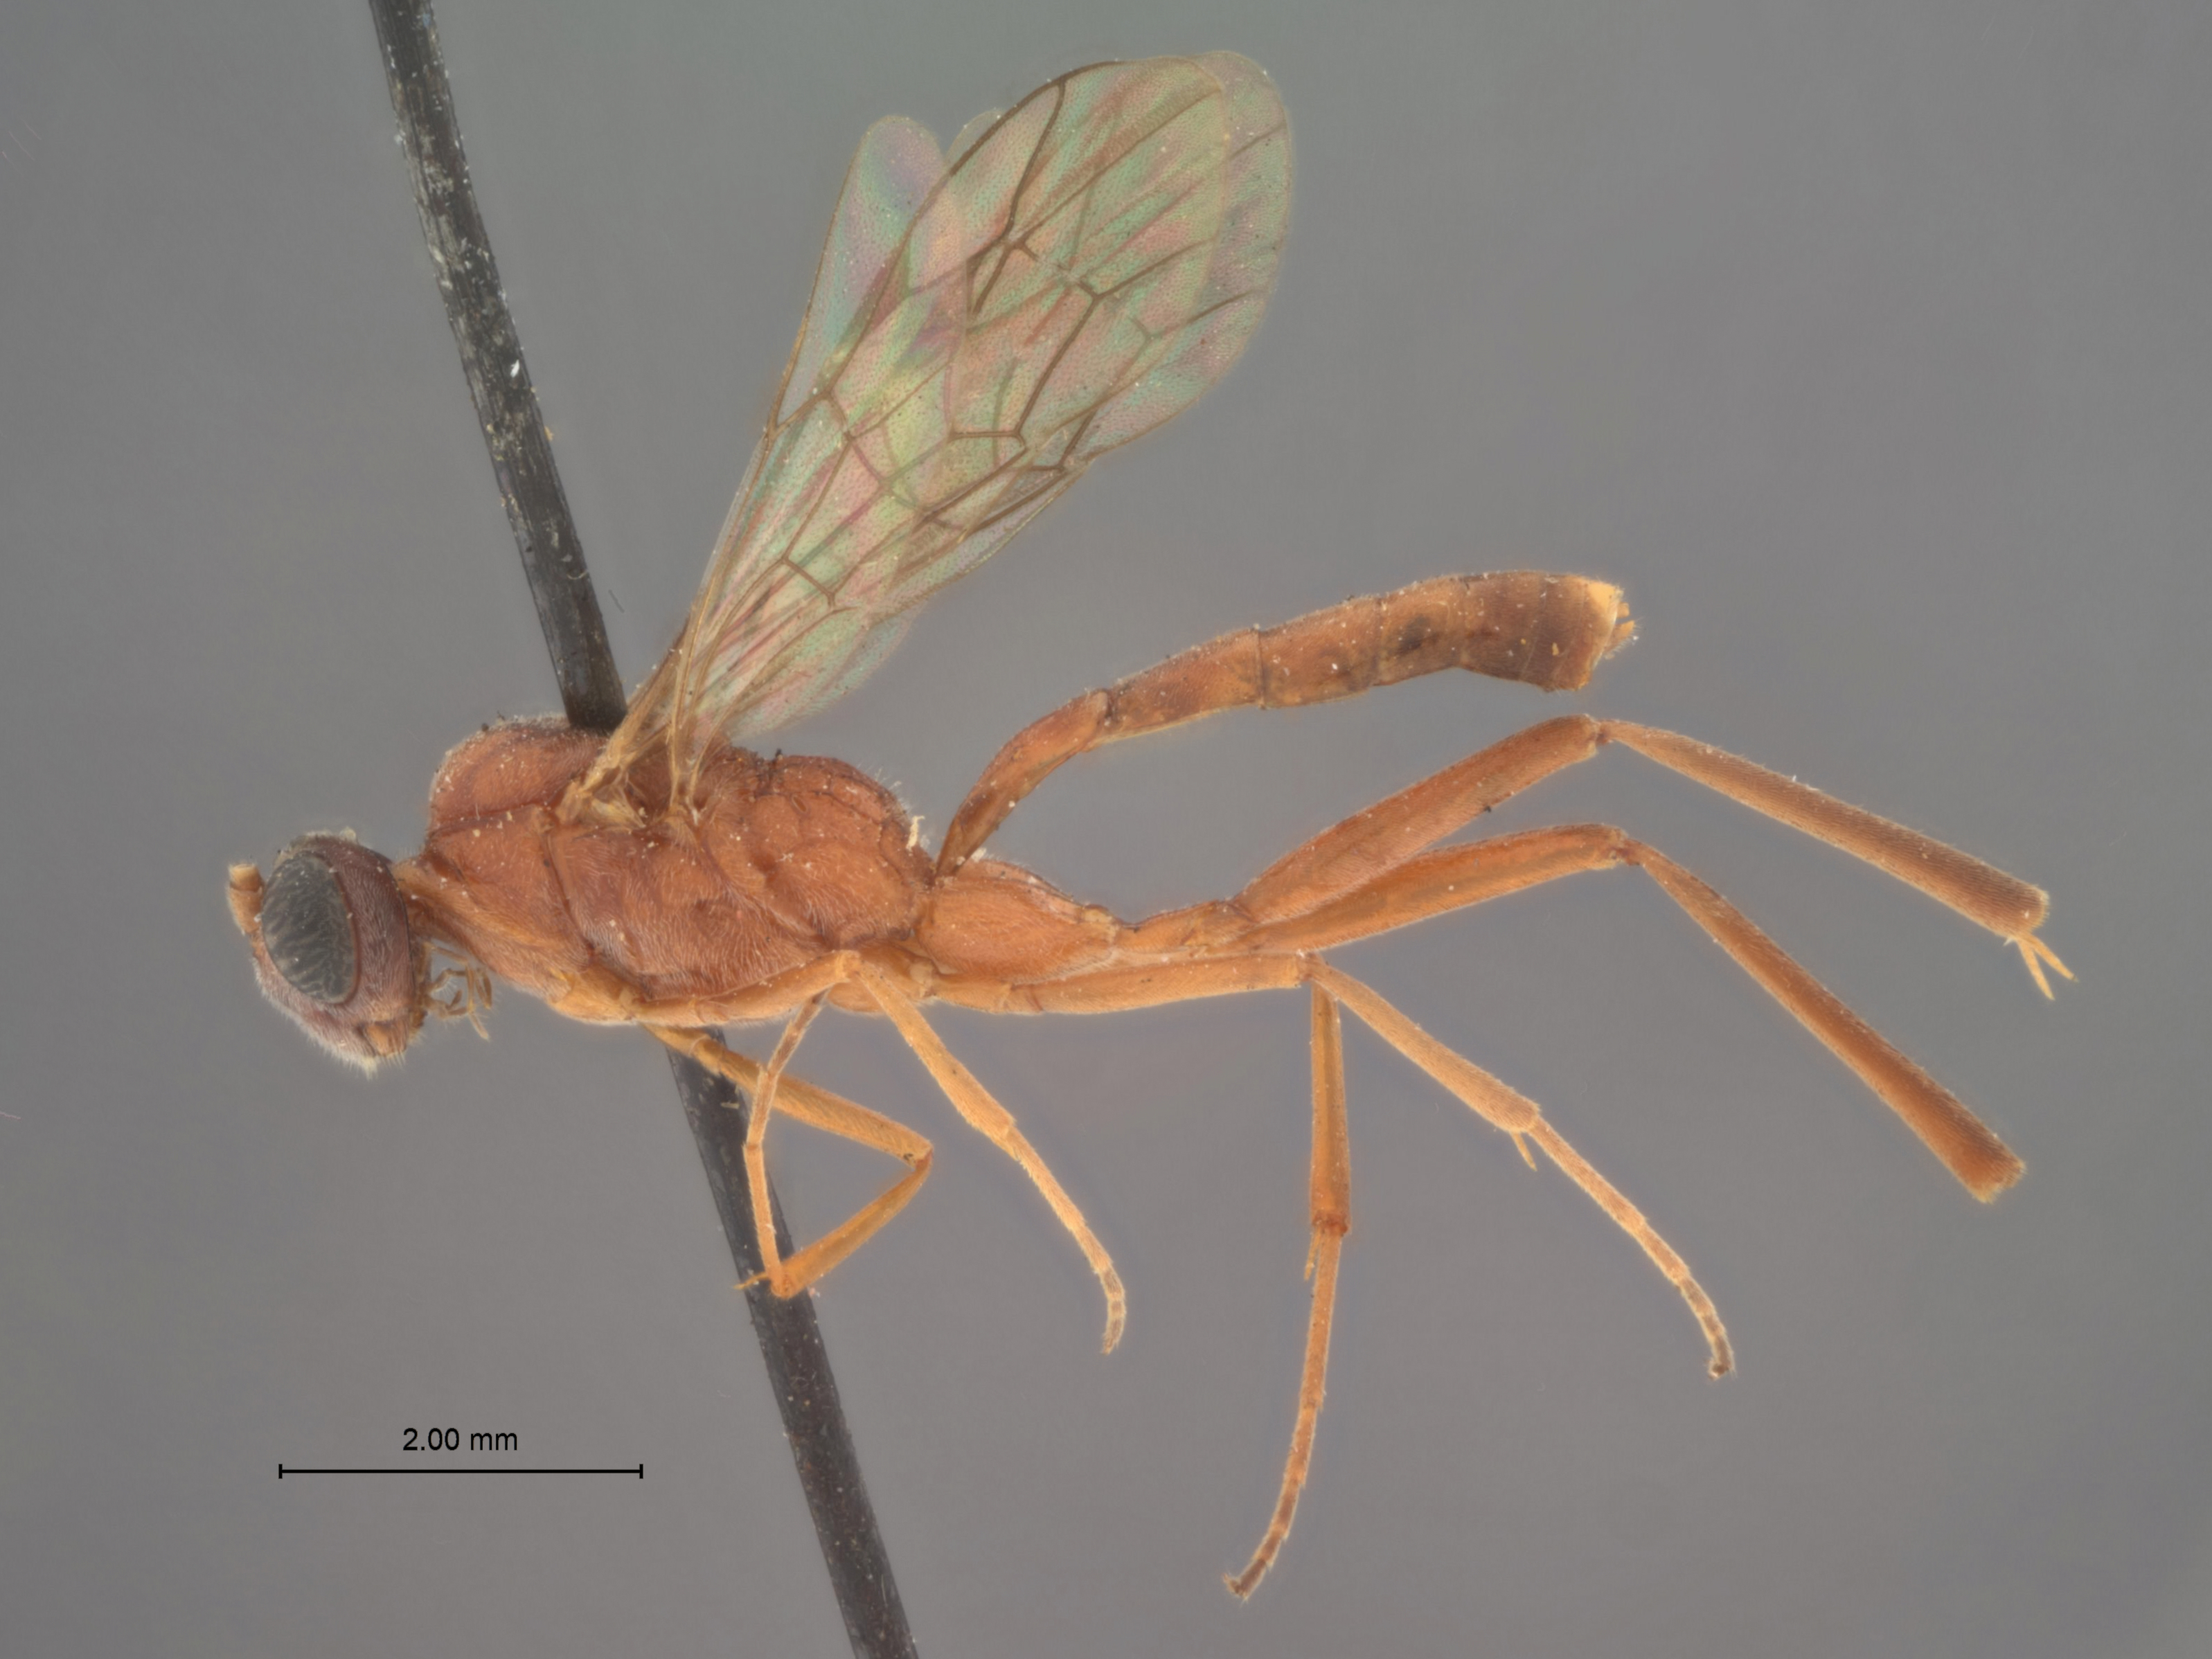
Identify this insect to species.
Sychnoleter americanus
